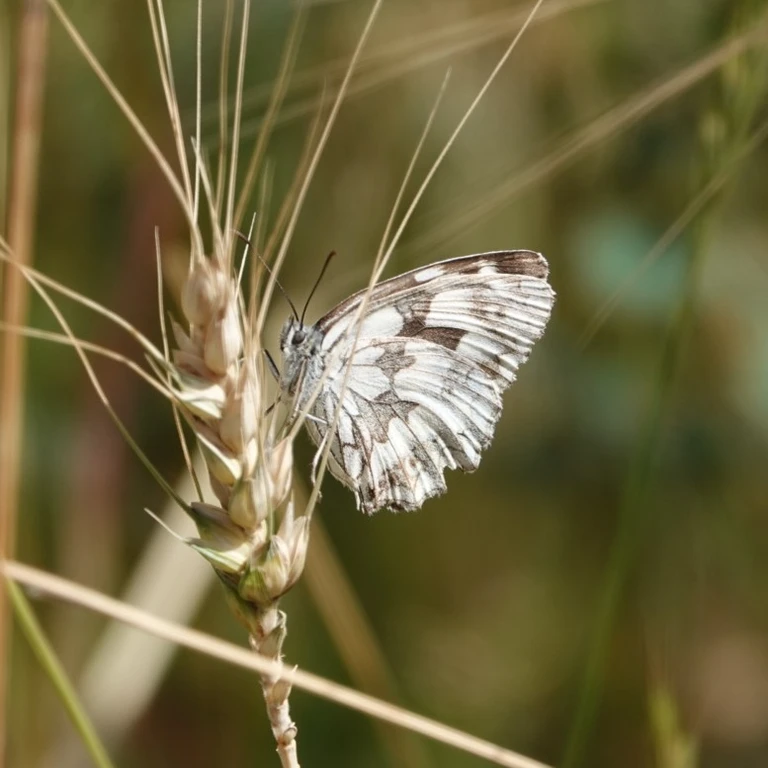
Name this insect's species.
Melanargia galathea
